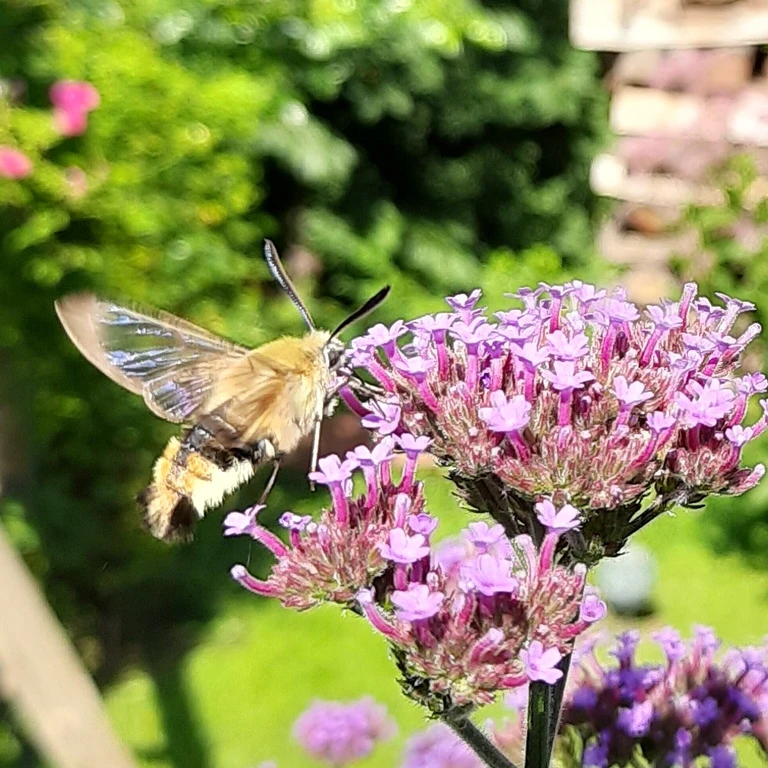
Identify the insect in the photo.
Hemaris fuciformis
